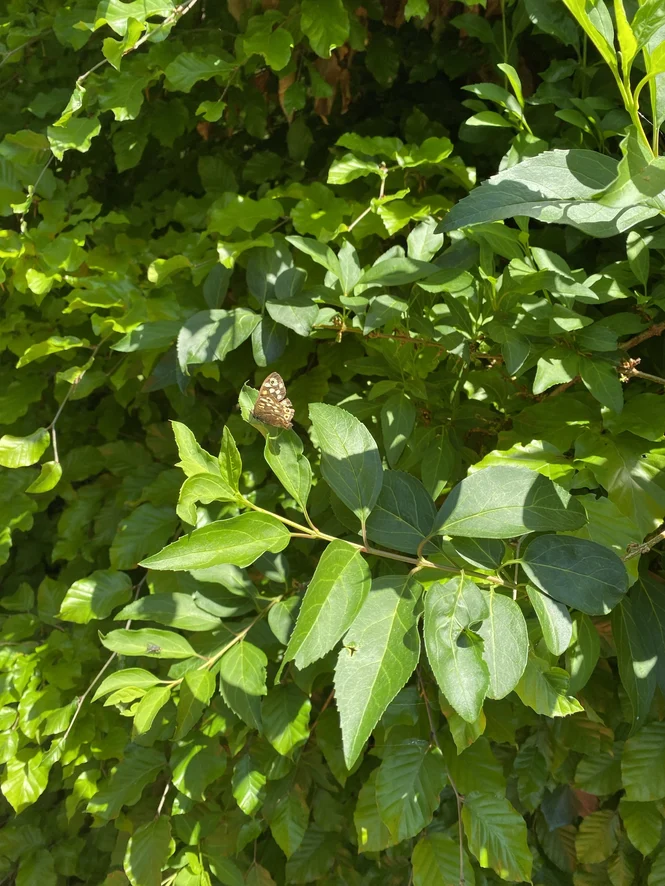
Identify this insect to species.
Pararge aegeria
